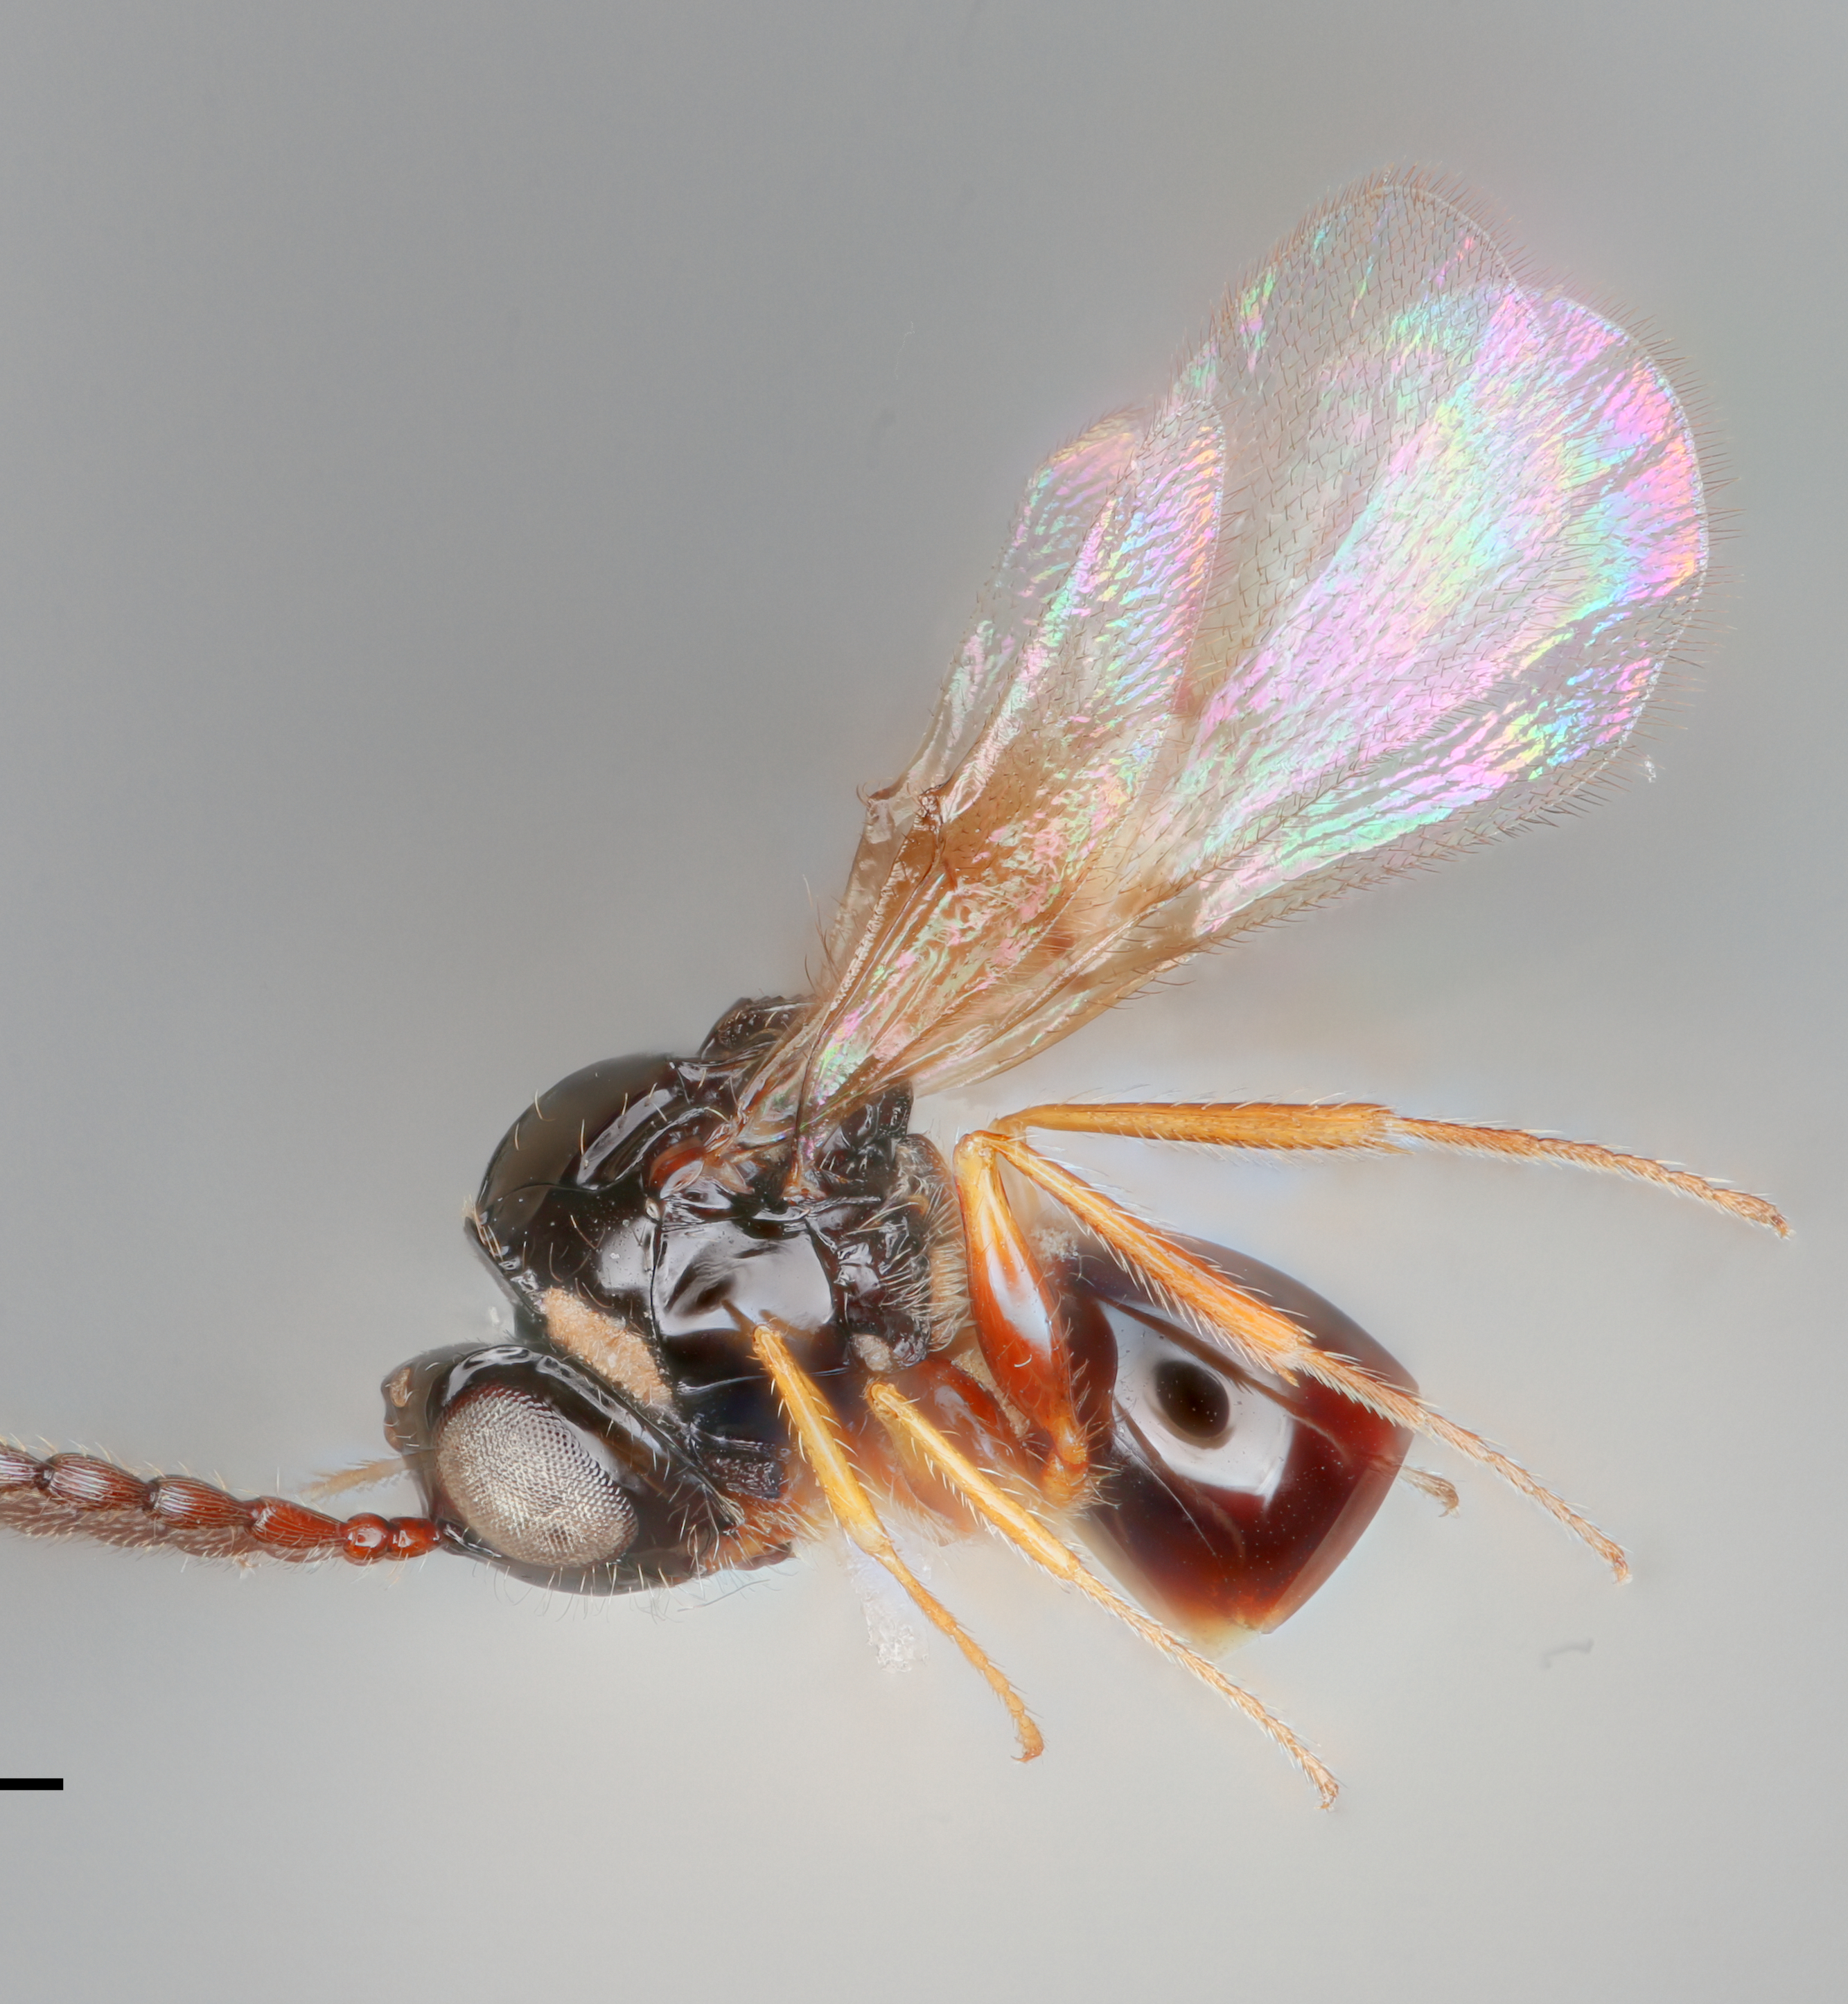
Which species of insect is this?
Zaeucoila infuscata
